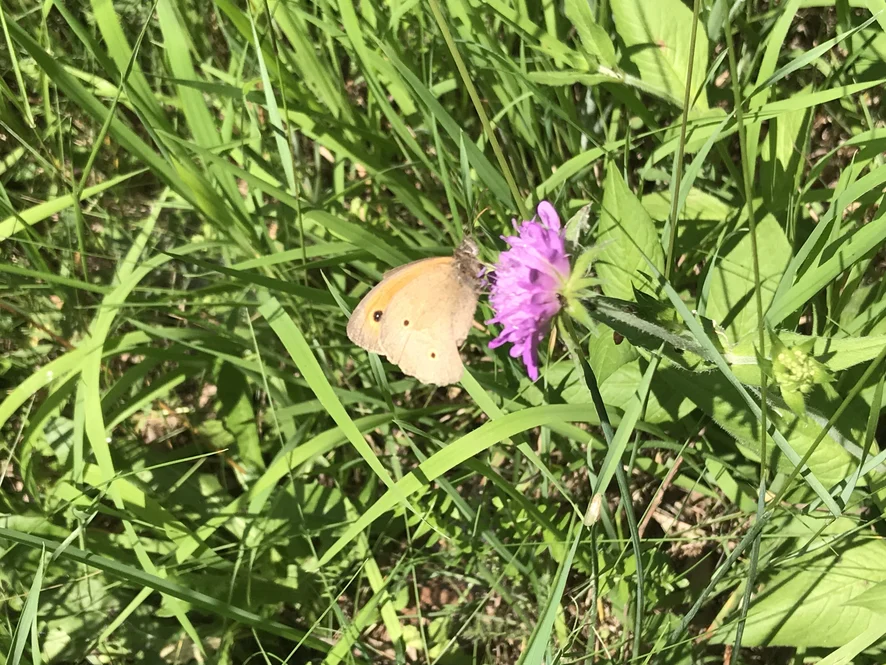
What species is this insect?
Maniola jurtina
